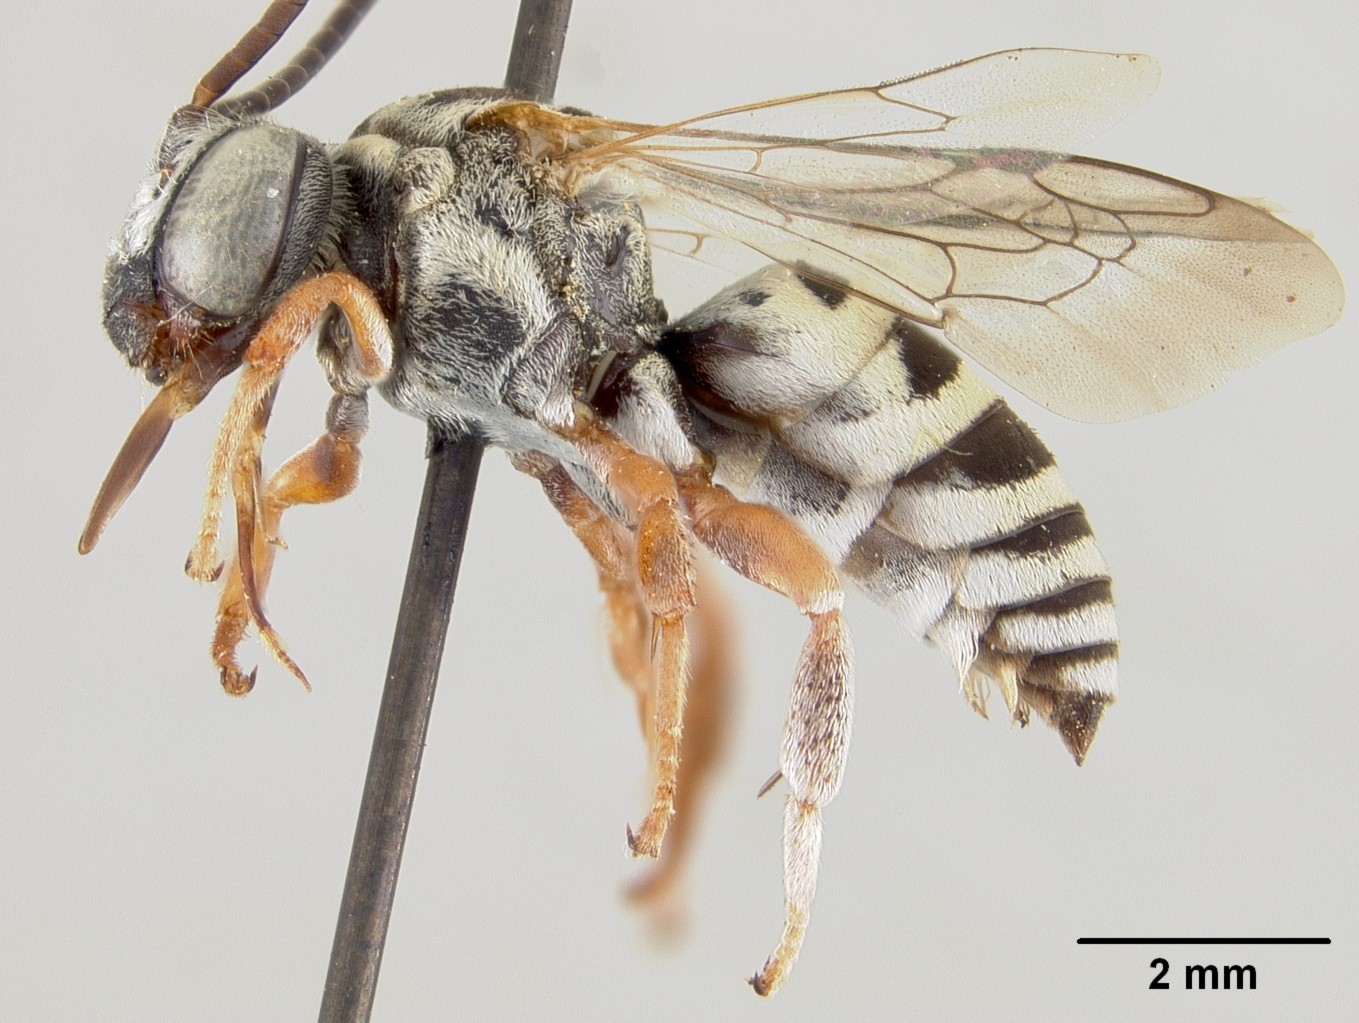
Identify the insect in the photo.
Epeolus sarothrinus
